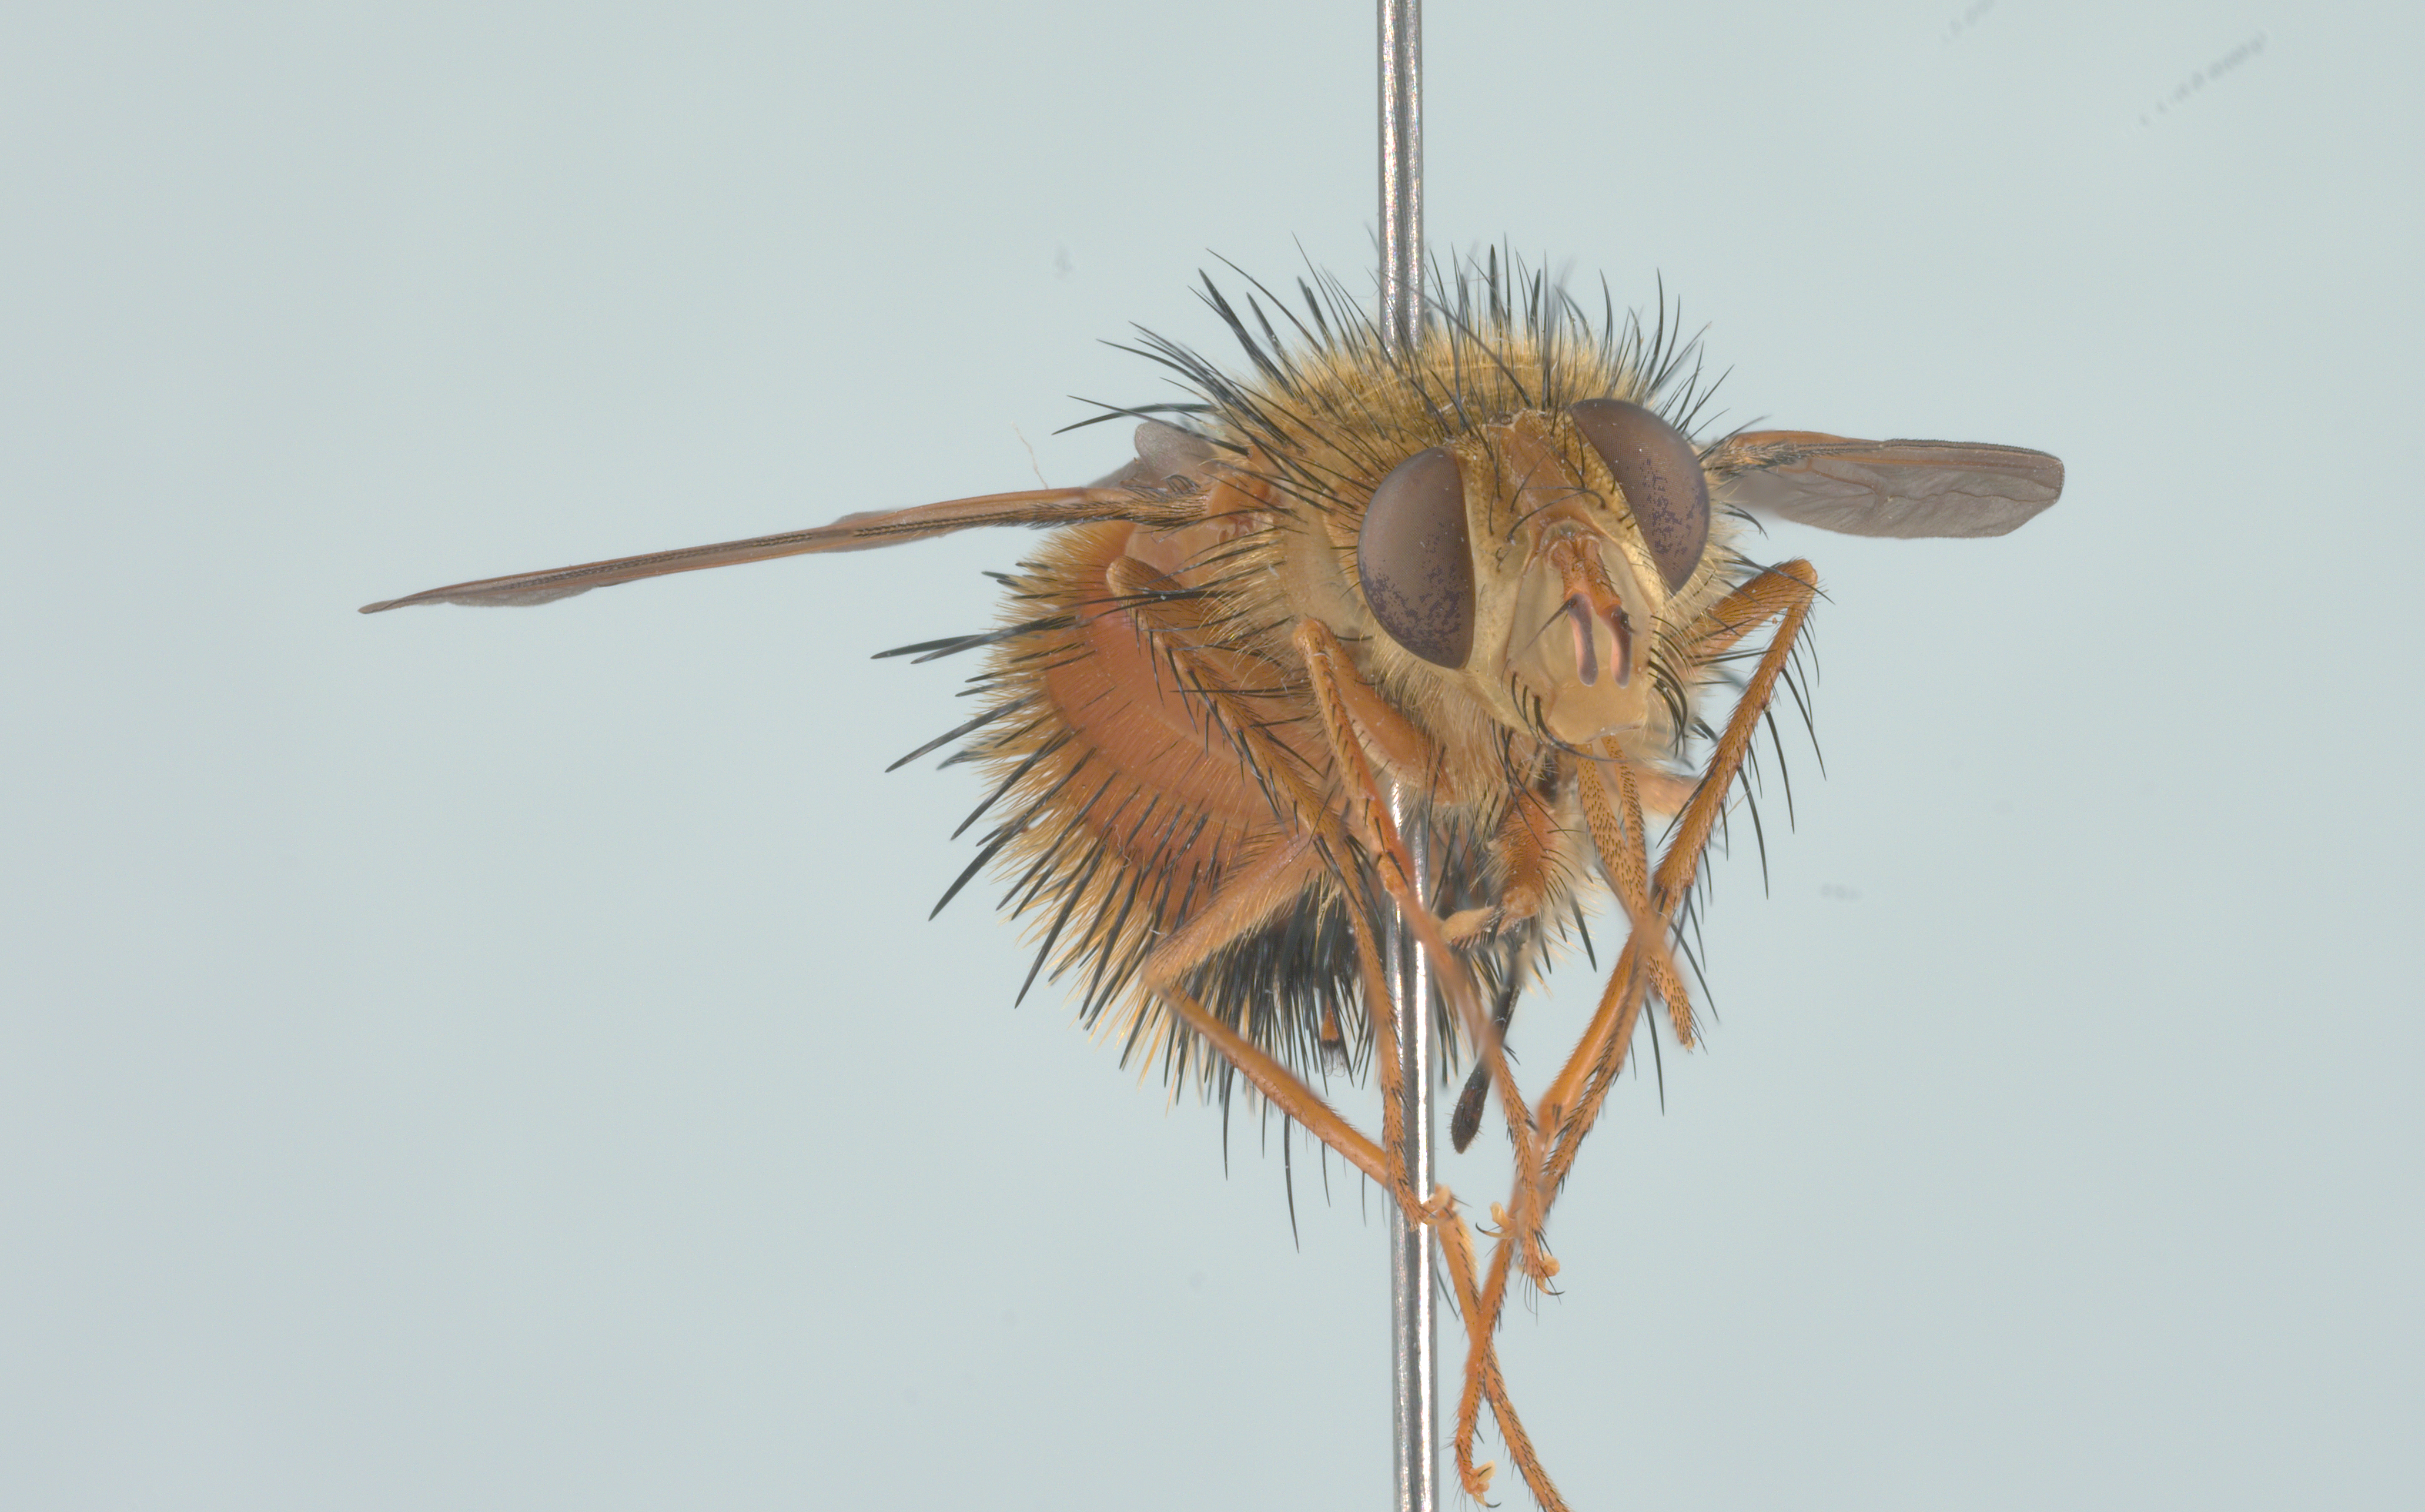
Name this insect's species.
Adejeania vexatrix
